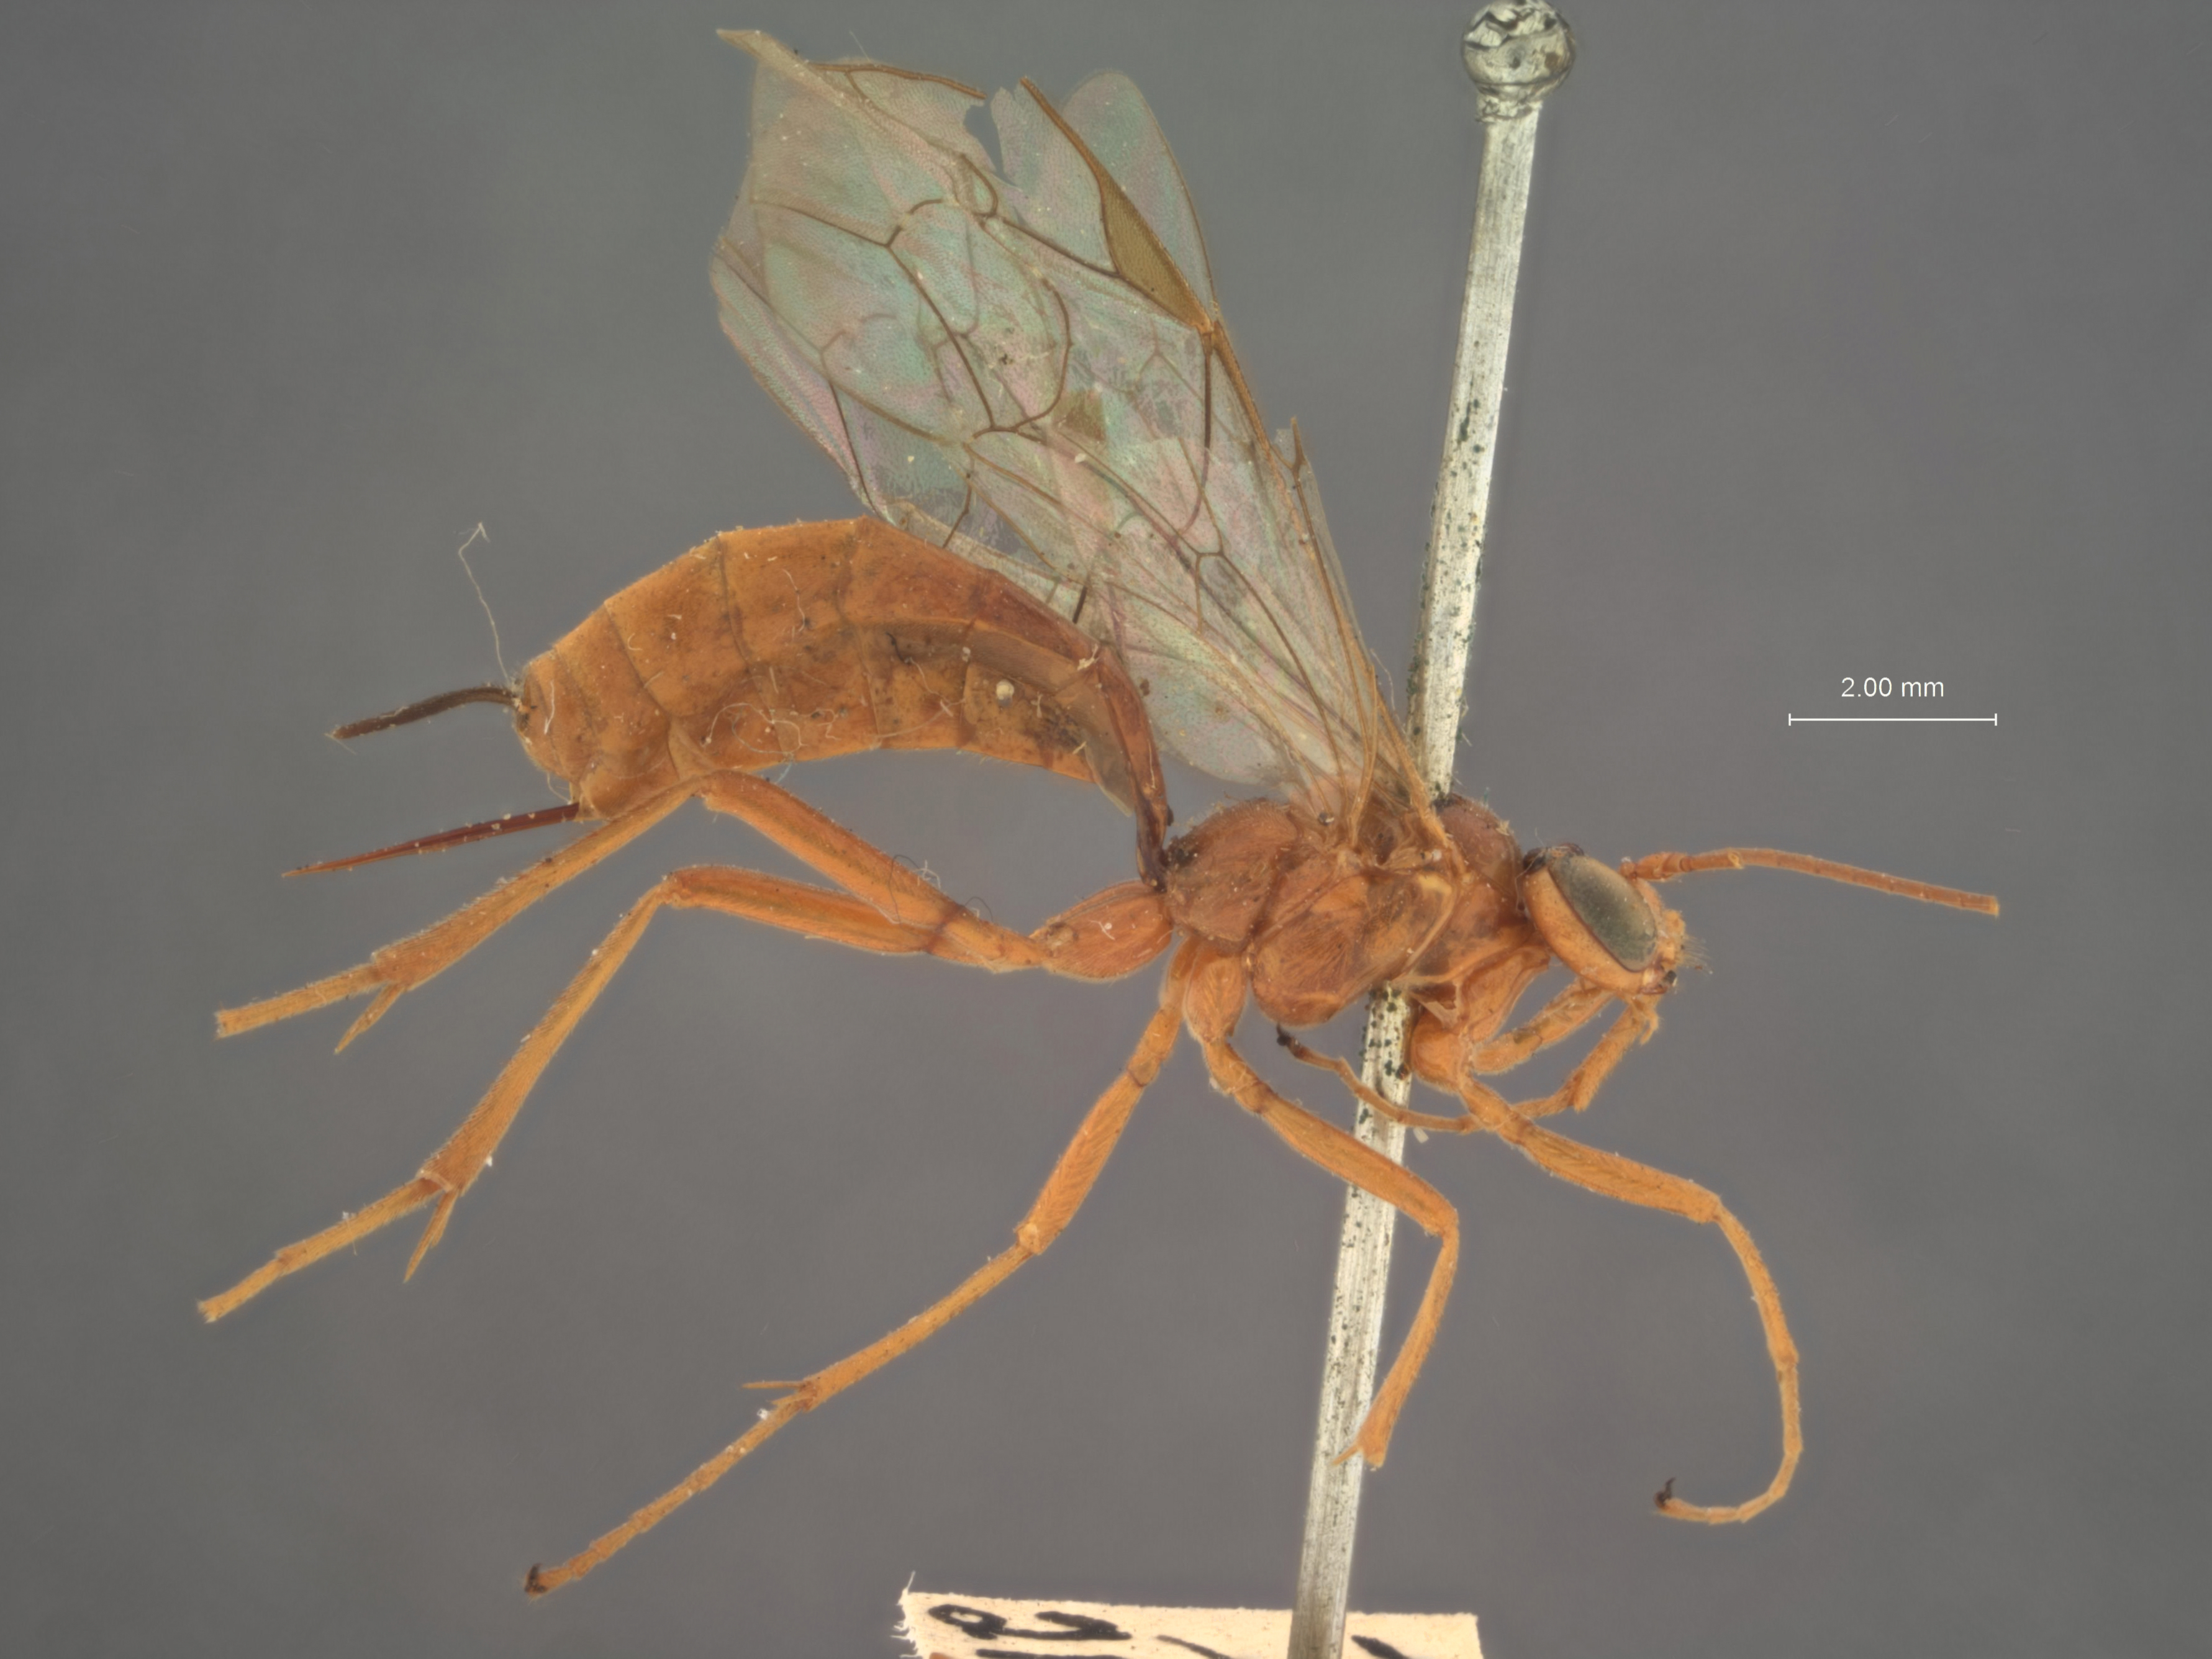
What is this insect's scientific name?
Paniscus clypeatus
